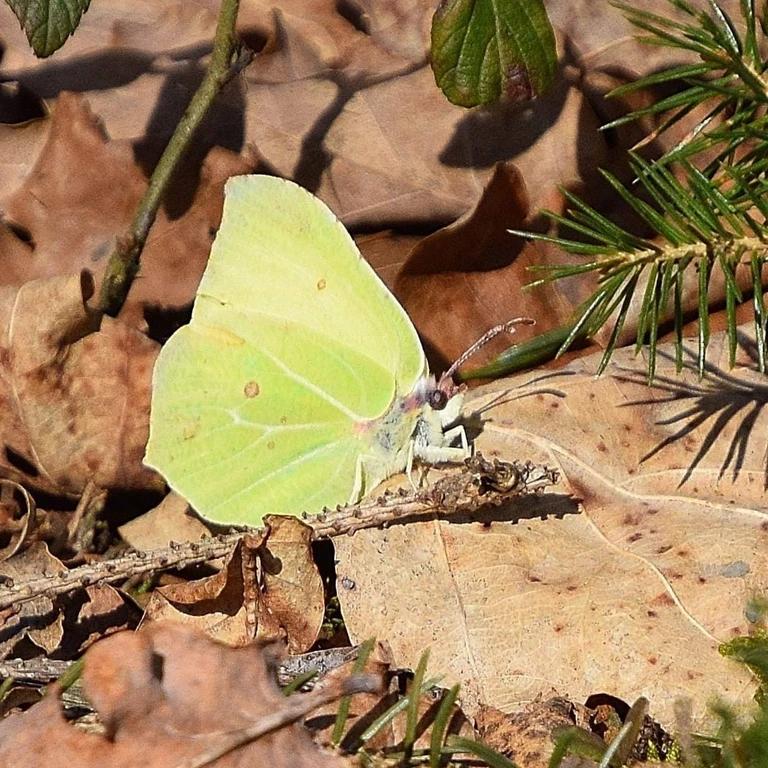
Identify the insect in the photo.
Gonepteryx rhamni
